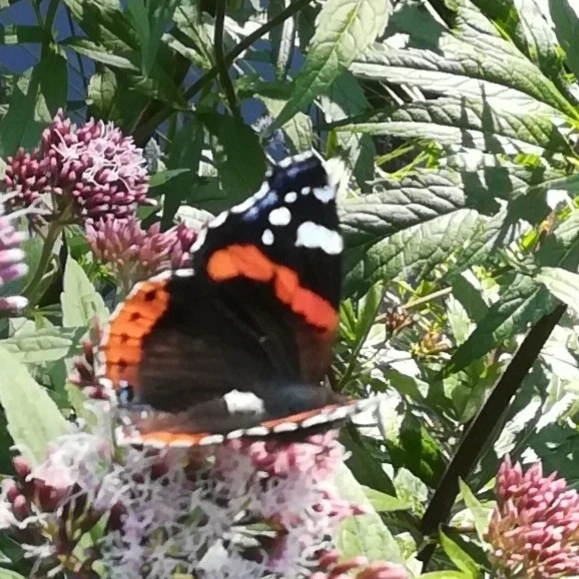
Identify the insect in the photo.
Vanessa atalanta
